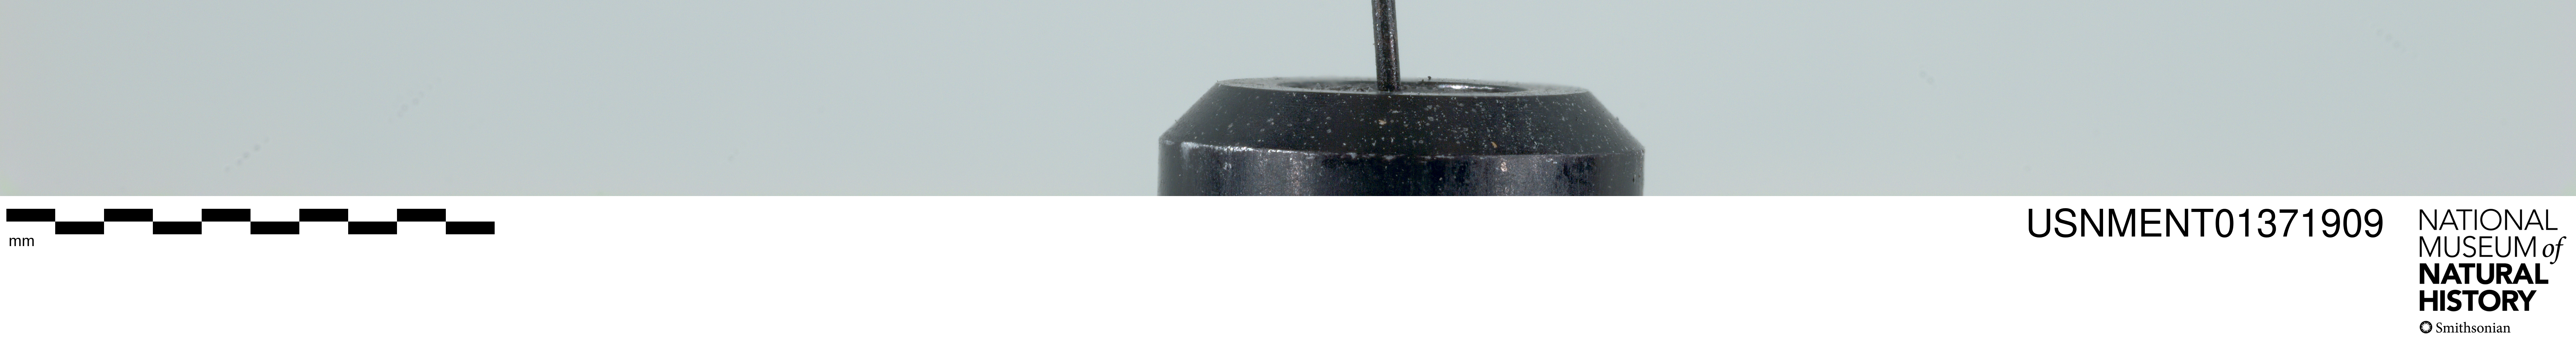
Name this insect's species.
Neorhynchocephalus sackenii
